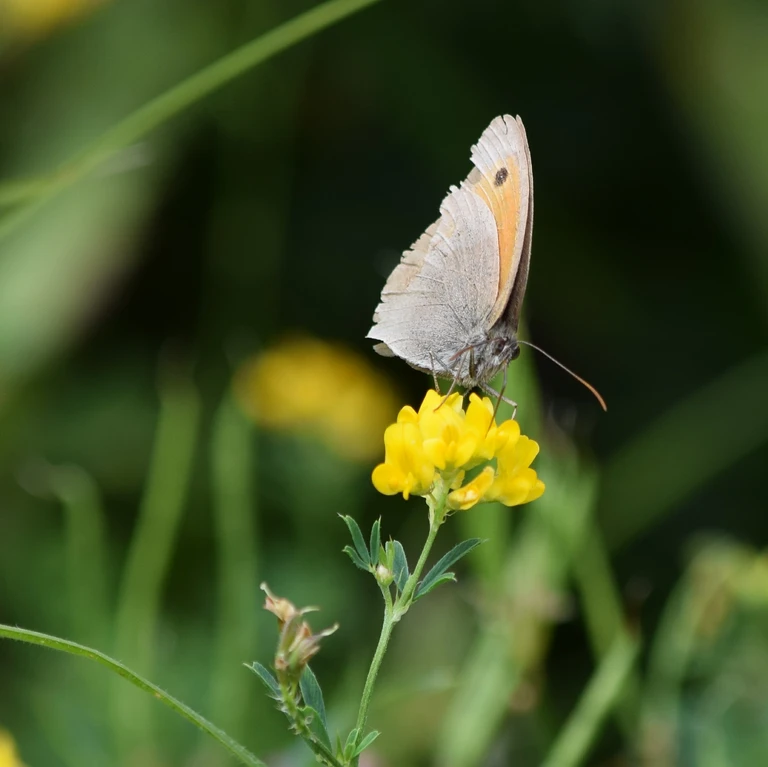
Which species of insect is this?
Maniola jurtina
